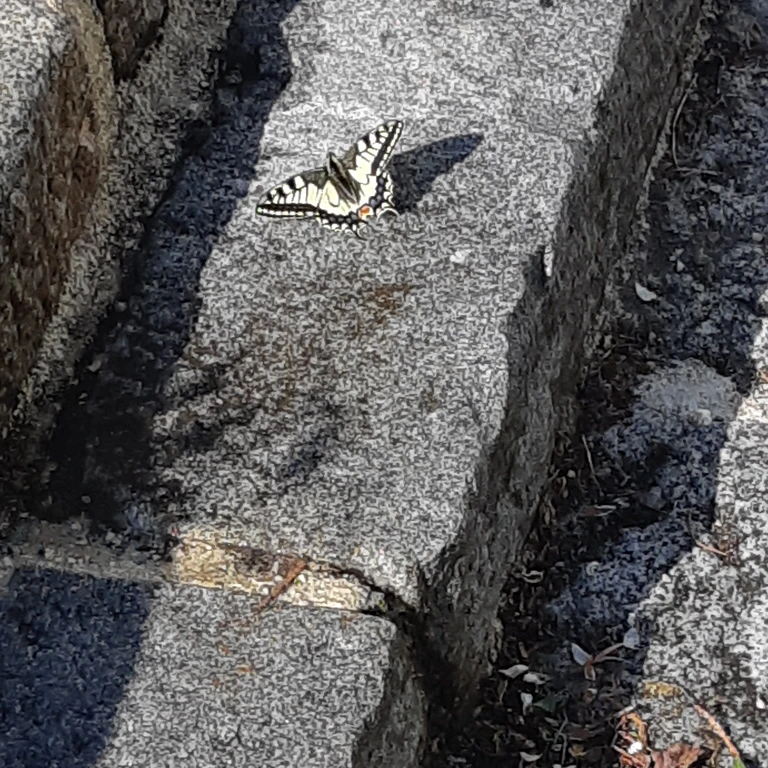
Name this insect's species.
Papilio machaon
